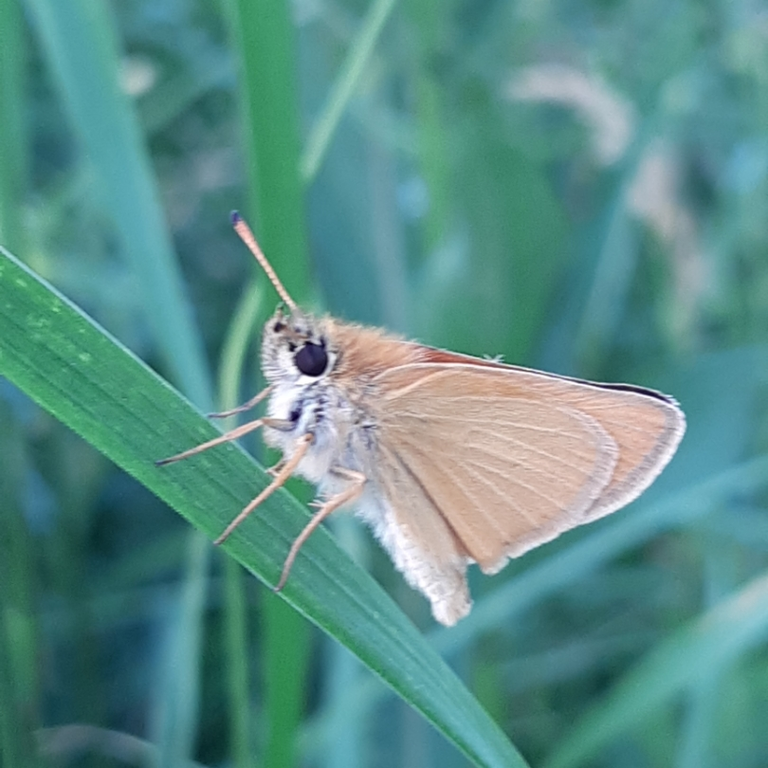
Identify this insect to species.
Thymelicus lineola
